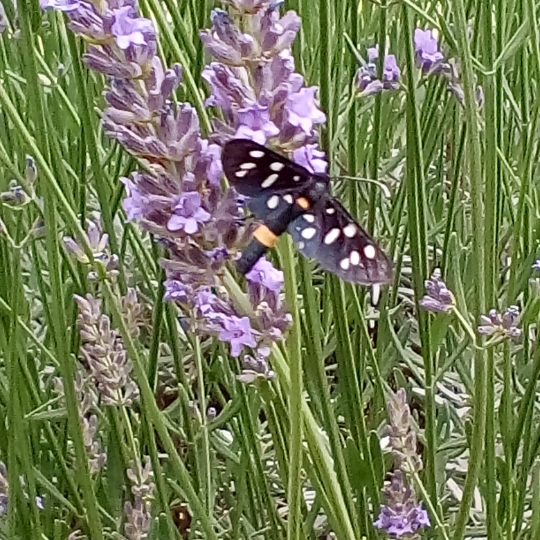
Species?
Amata phegea
